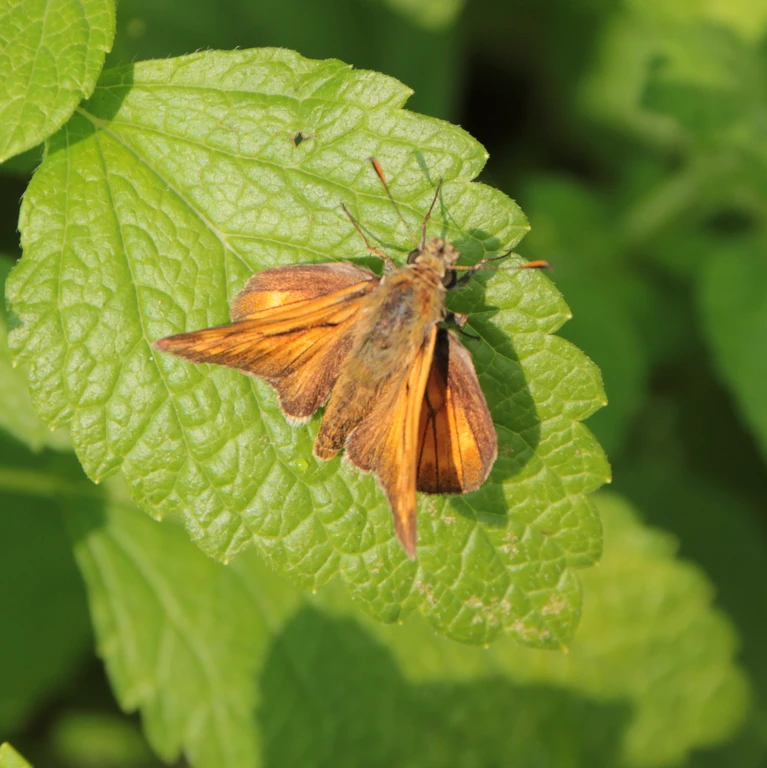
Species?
Ochlodes sylvanus (also Ochlodes venata)
